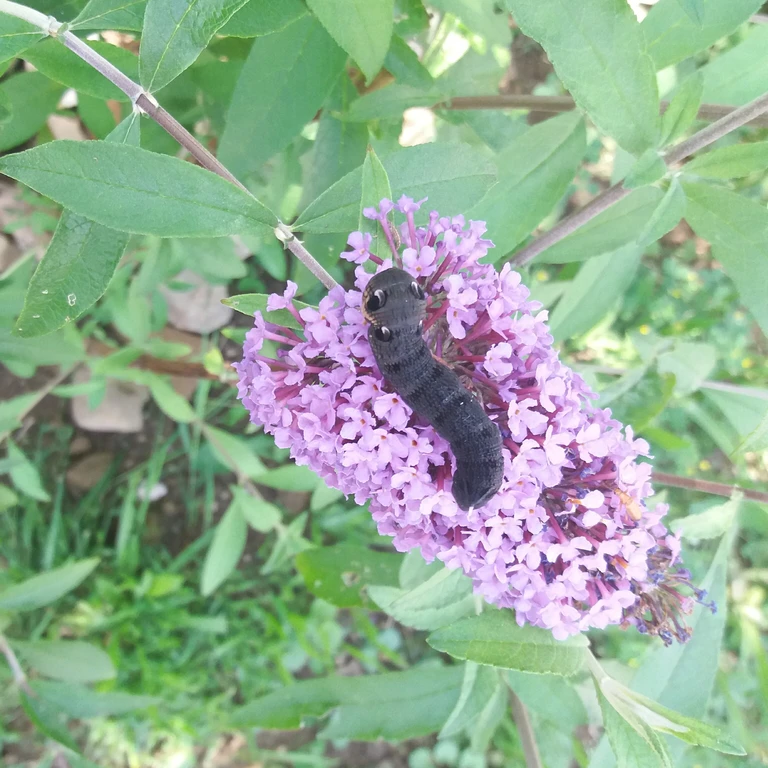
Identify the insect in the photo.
Deilephila elpenor
